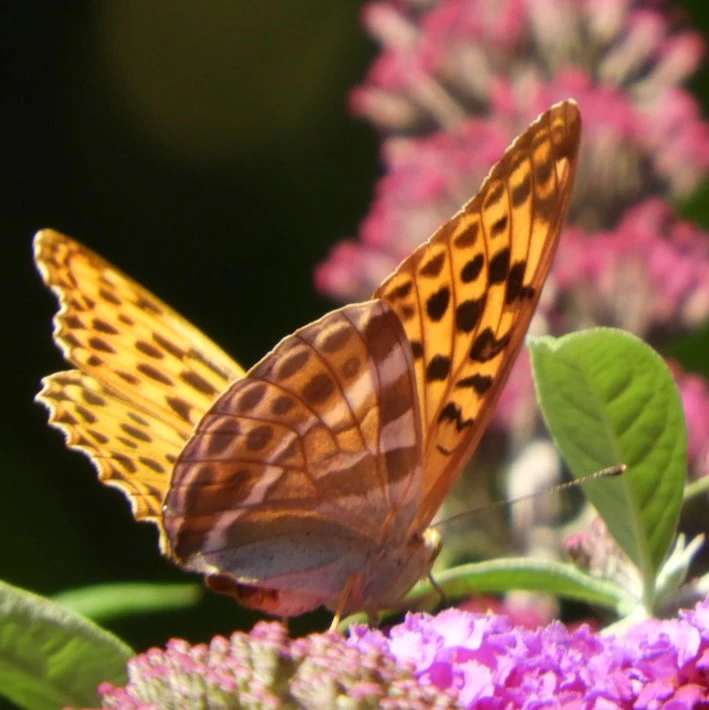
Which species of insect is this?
Argynnis paphia
